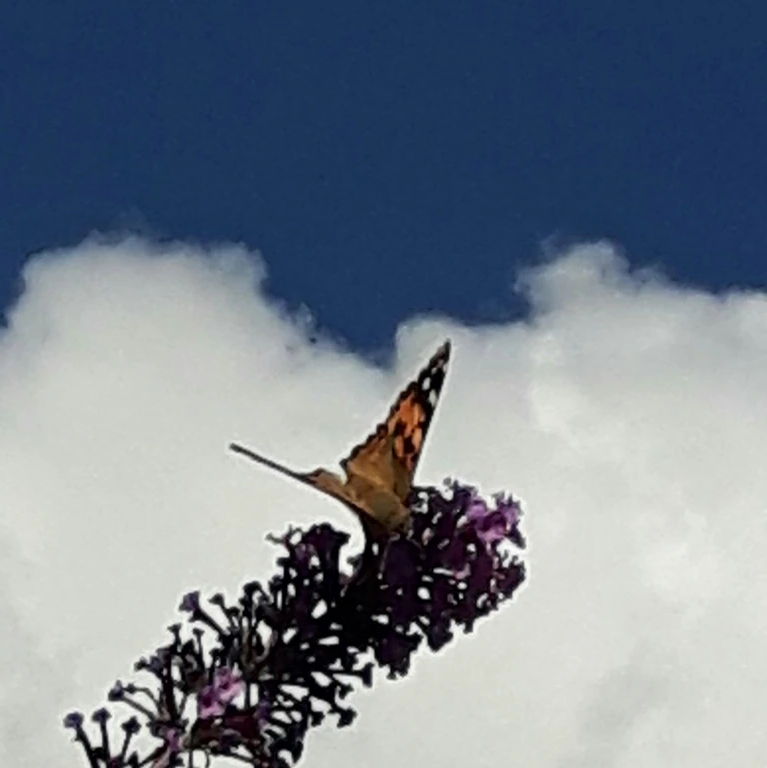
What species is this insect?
Vanessa cardui
